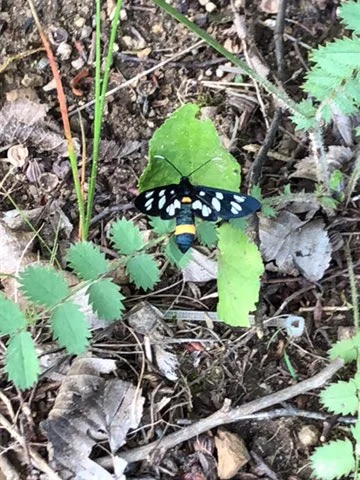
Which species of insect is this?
Amata phegea
